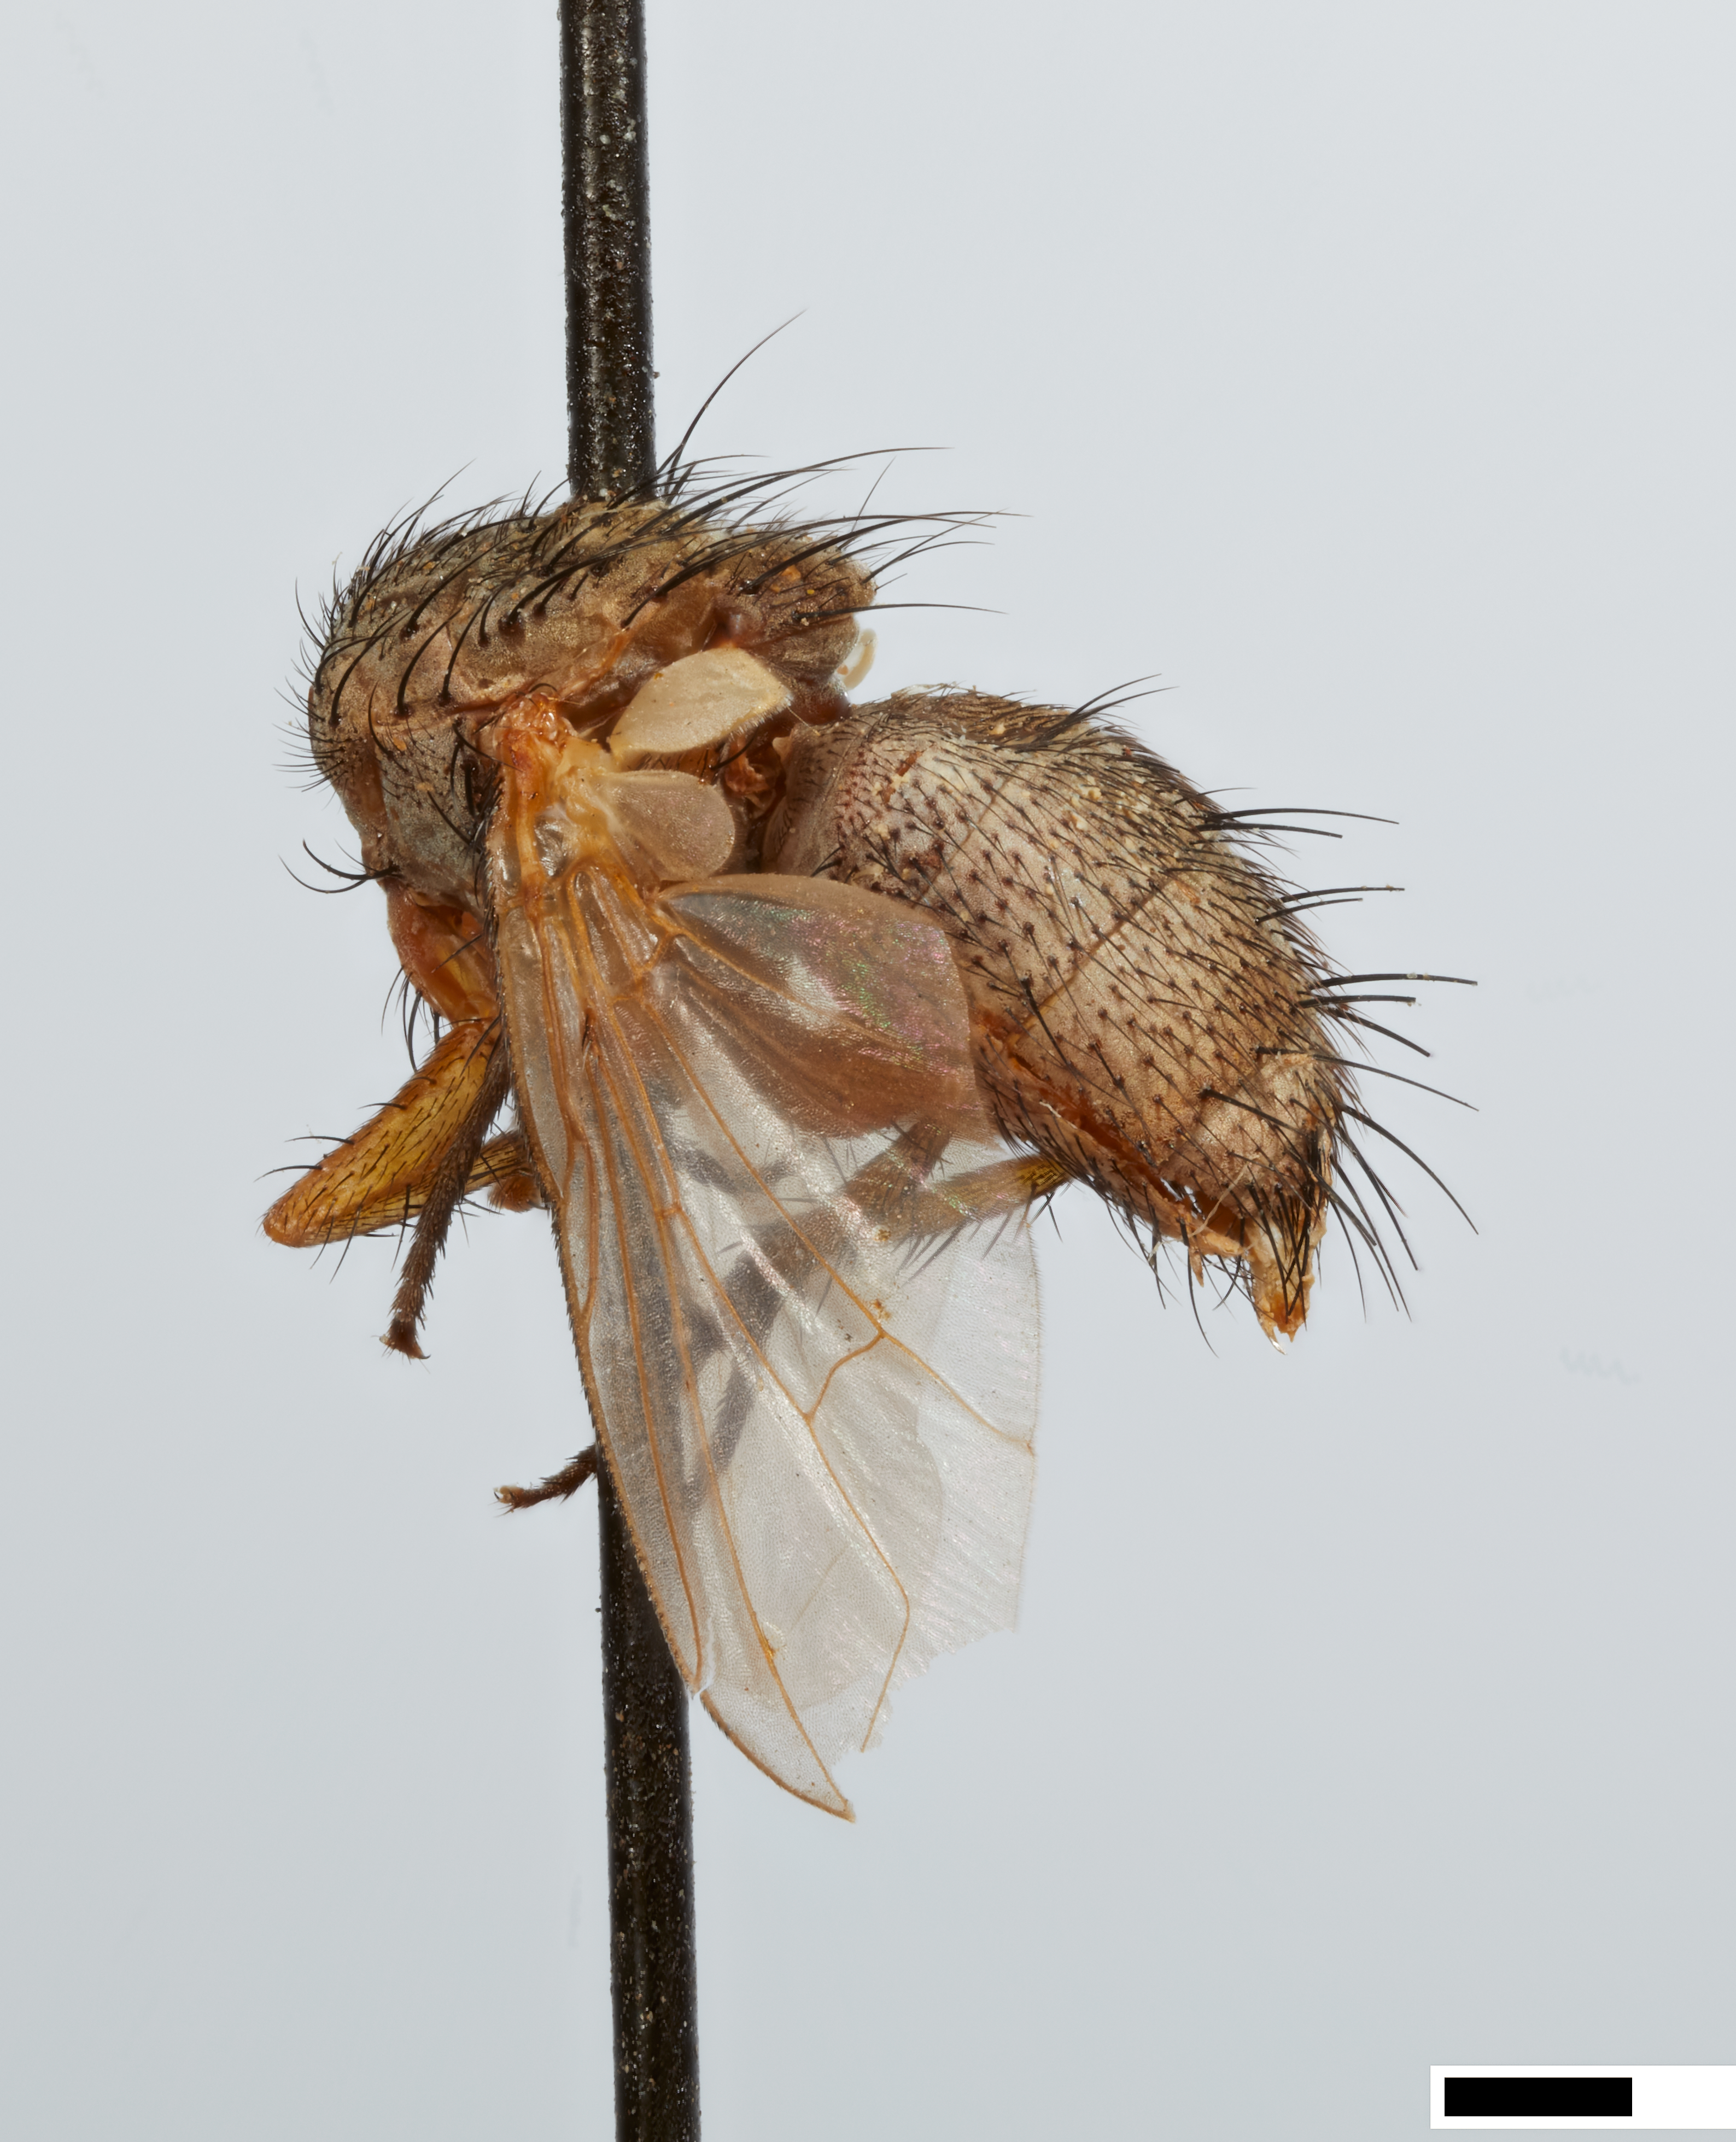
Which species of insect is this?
Phasmophaga antennalis
